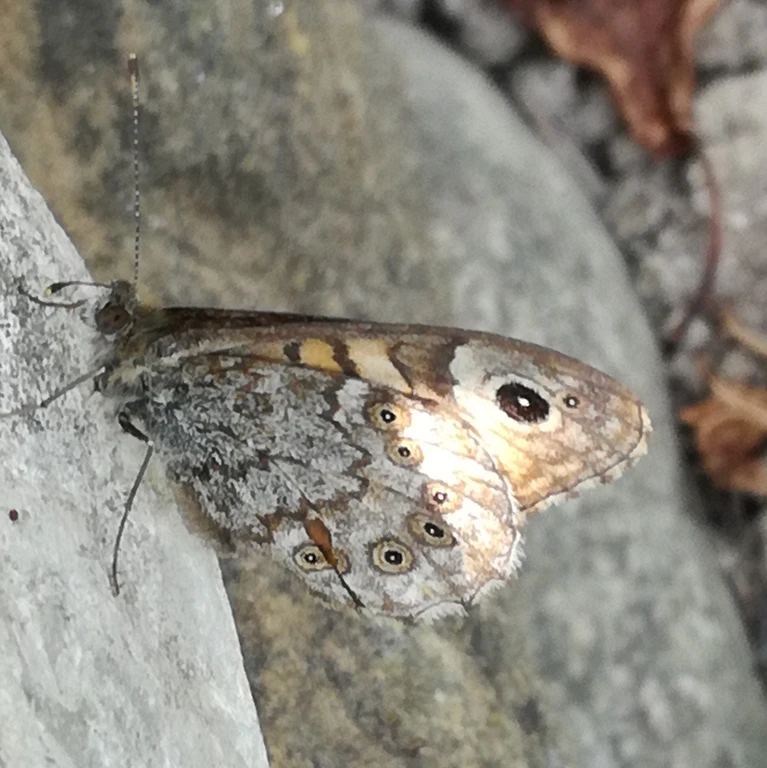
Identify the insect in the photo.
Lasiommata megera (also Pararge megera)
